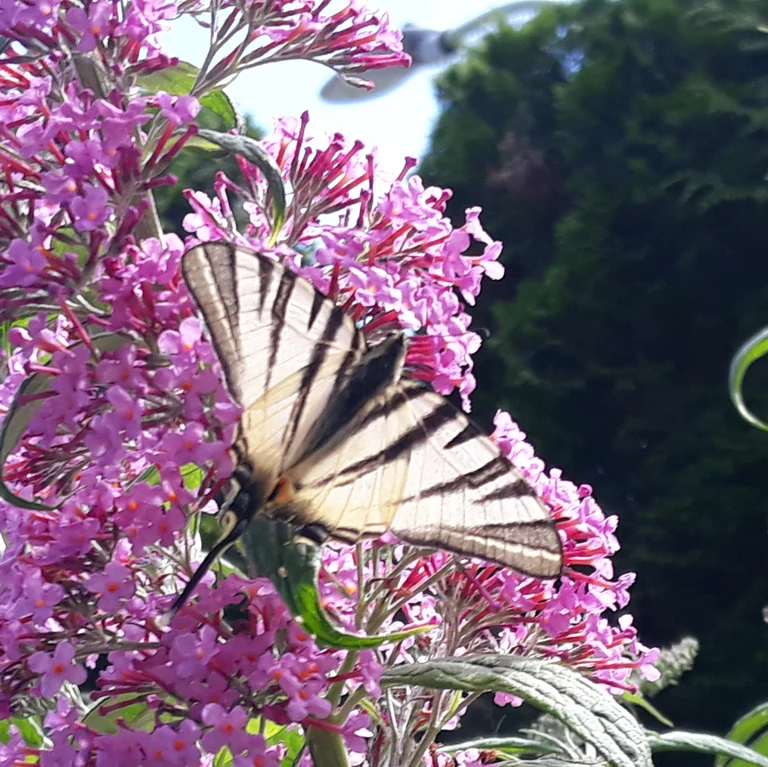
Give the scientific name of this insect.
Iphiclides podalirius
